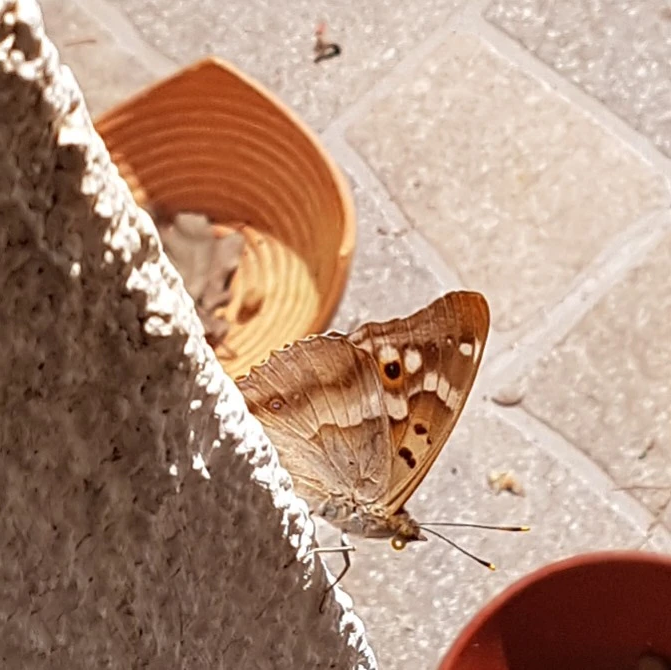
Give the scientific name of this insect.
Apatura ilia
